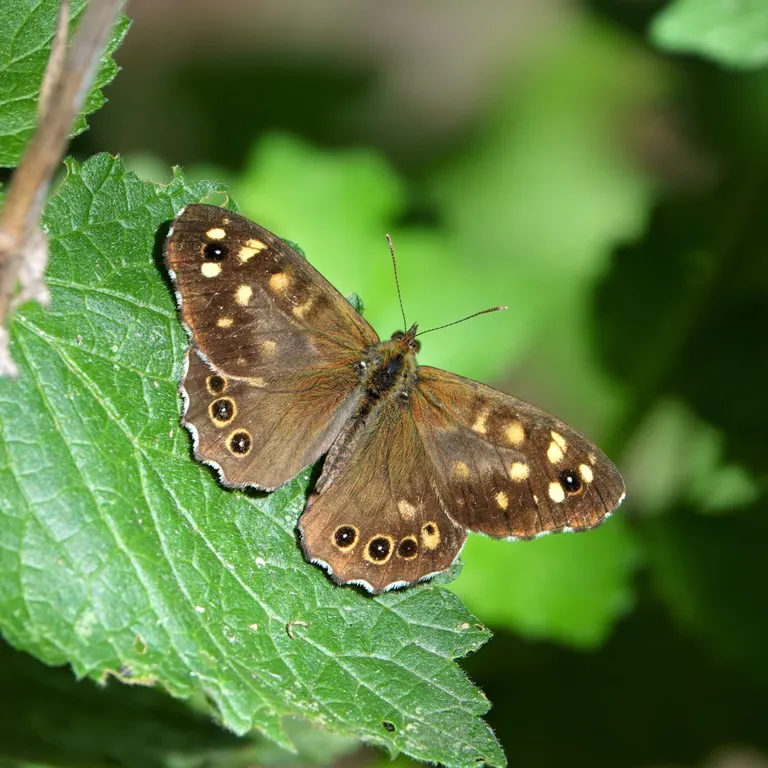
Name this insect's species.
Pararge aegeria
